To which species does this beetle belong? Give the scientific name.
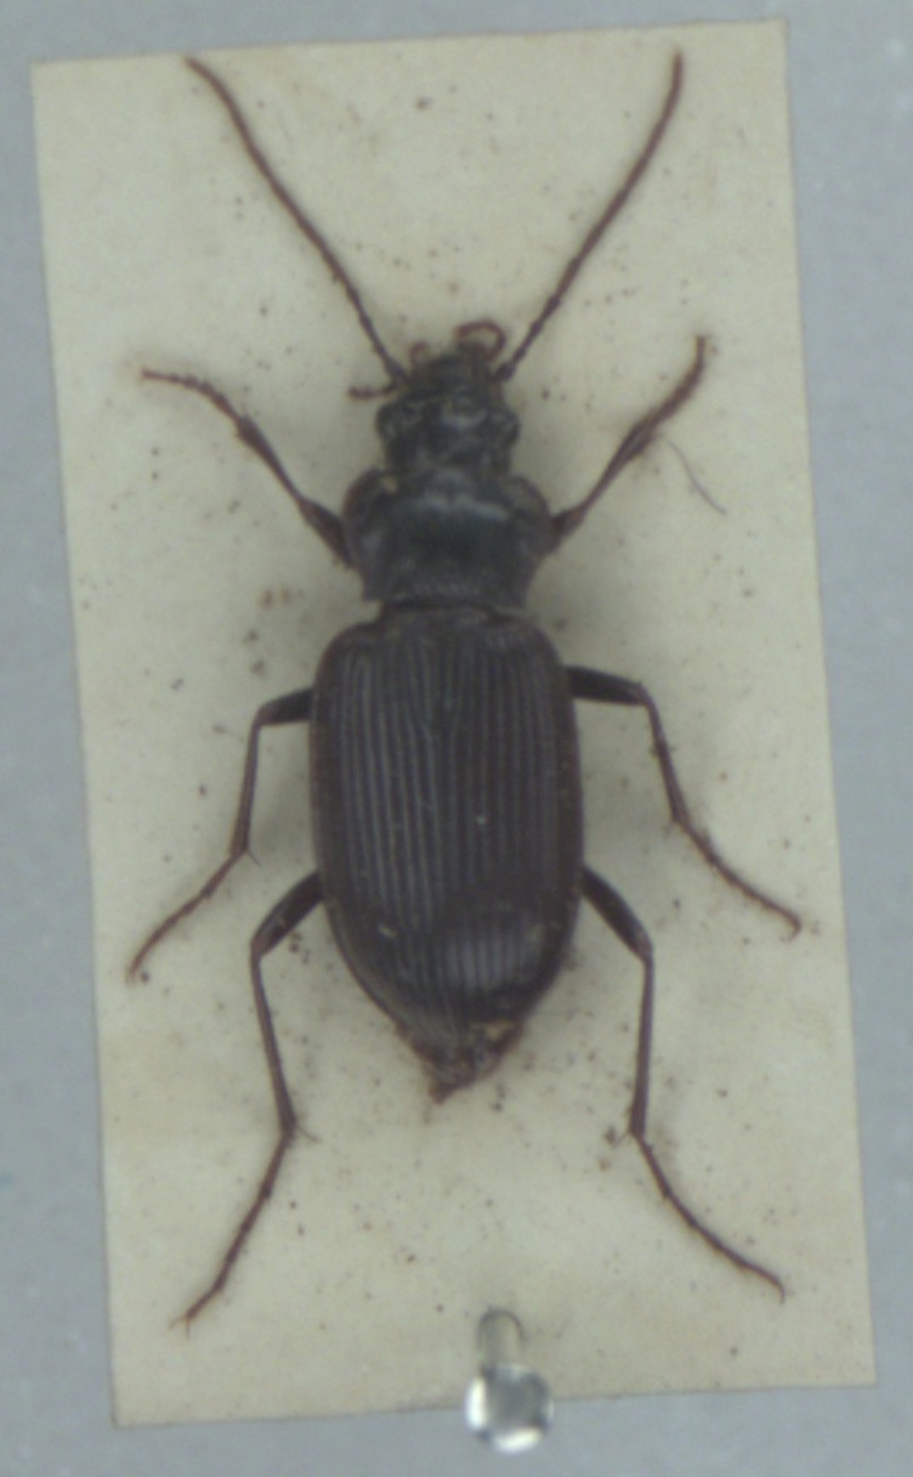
Nebria brevicollis
